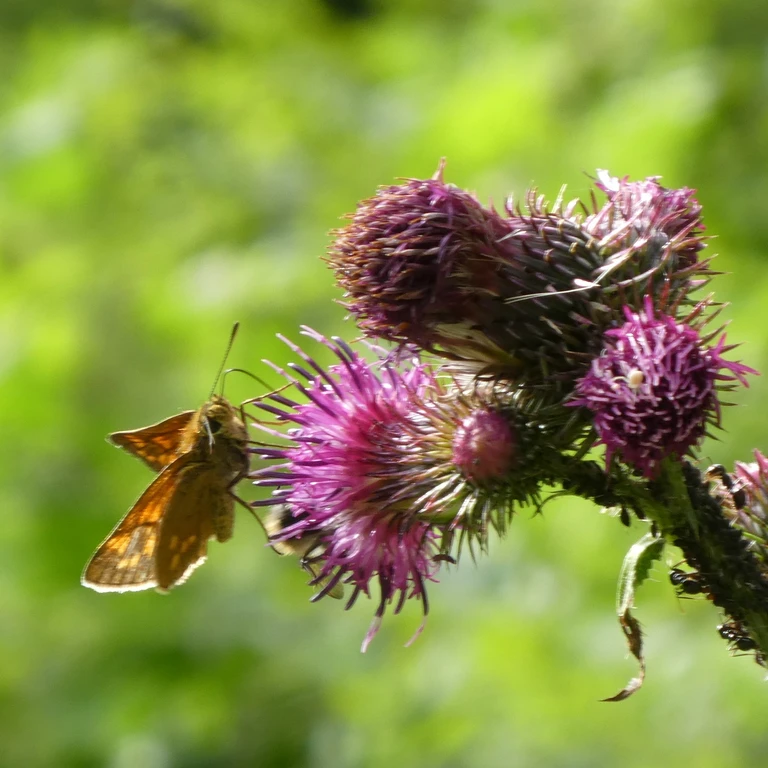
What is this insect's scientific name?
Ochlodes sylvanus (also Ochlodes venata)
